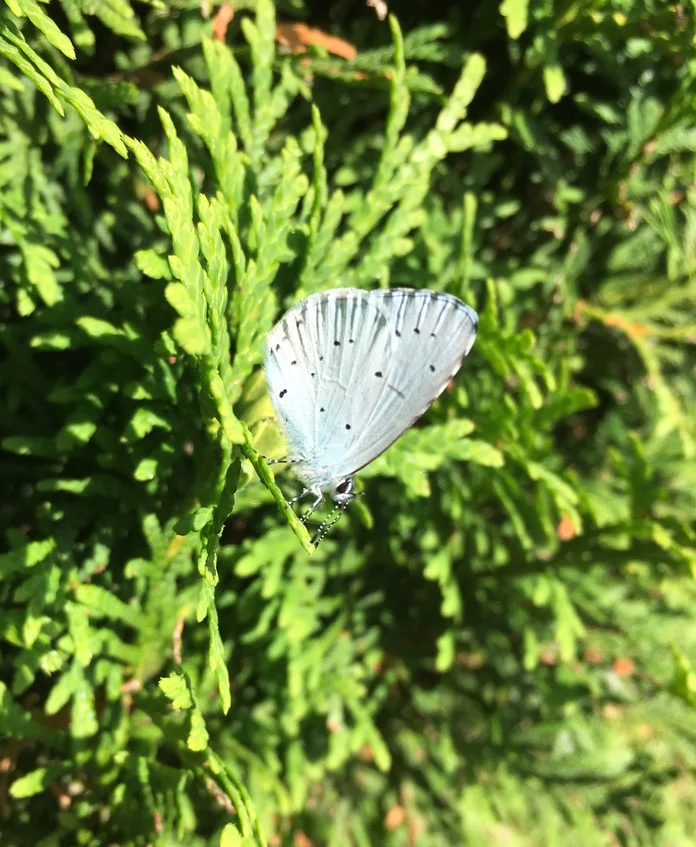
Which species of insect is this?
Celastrina argiolus
